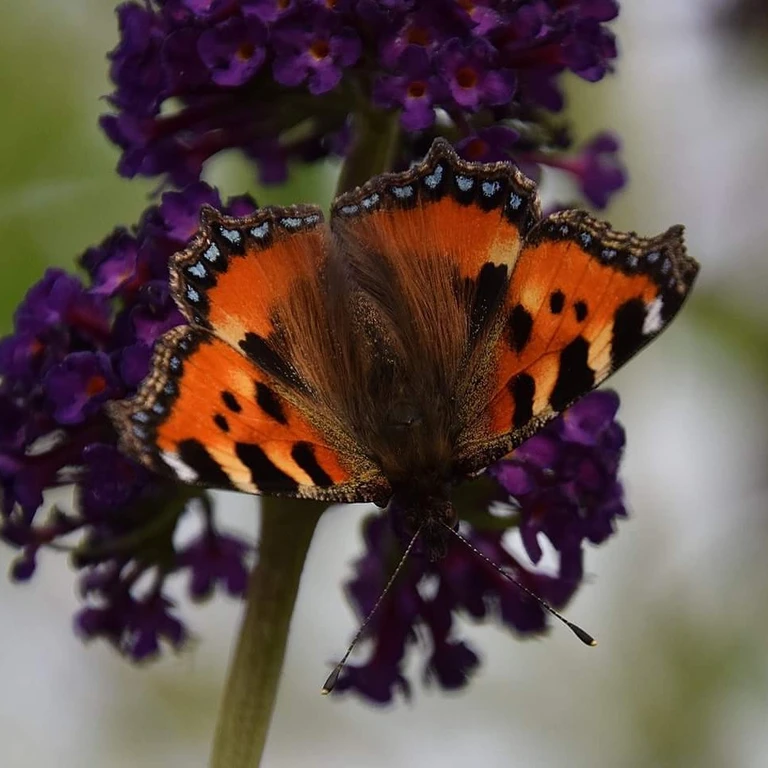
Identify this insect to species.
Aglais urticae
